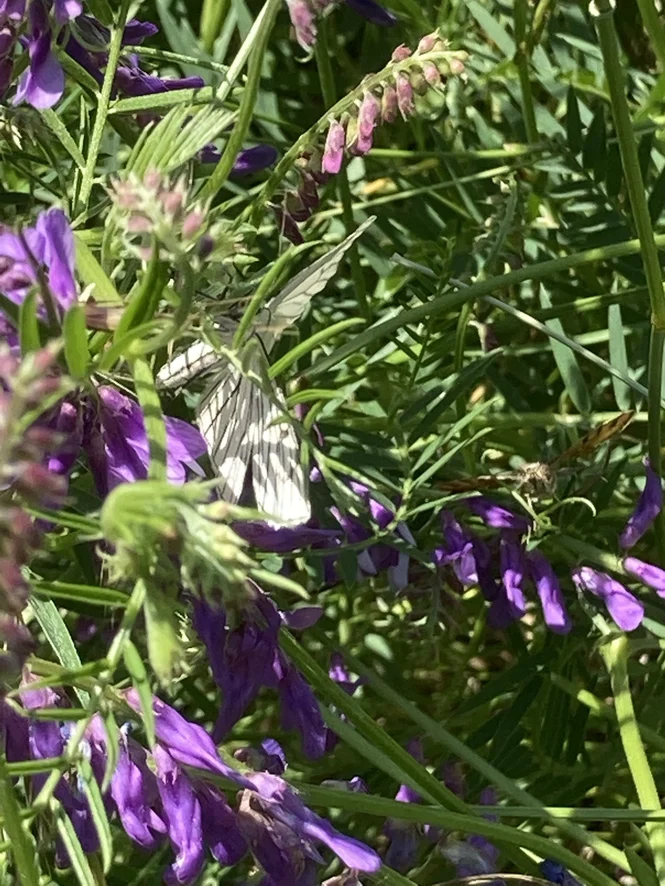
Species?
Siona lineata
